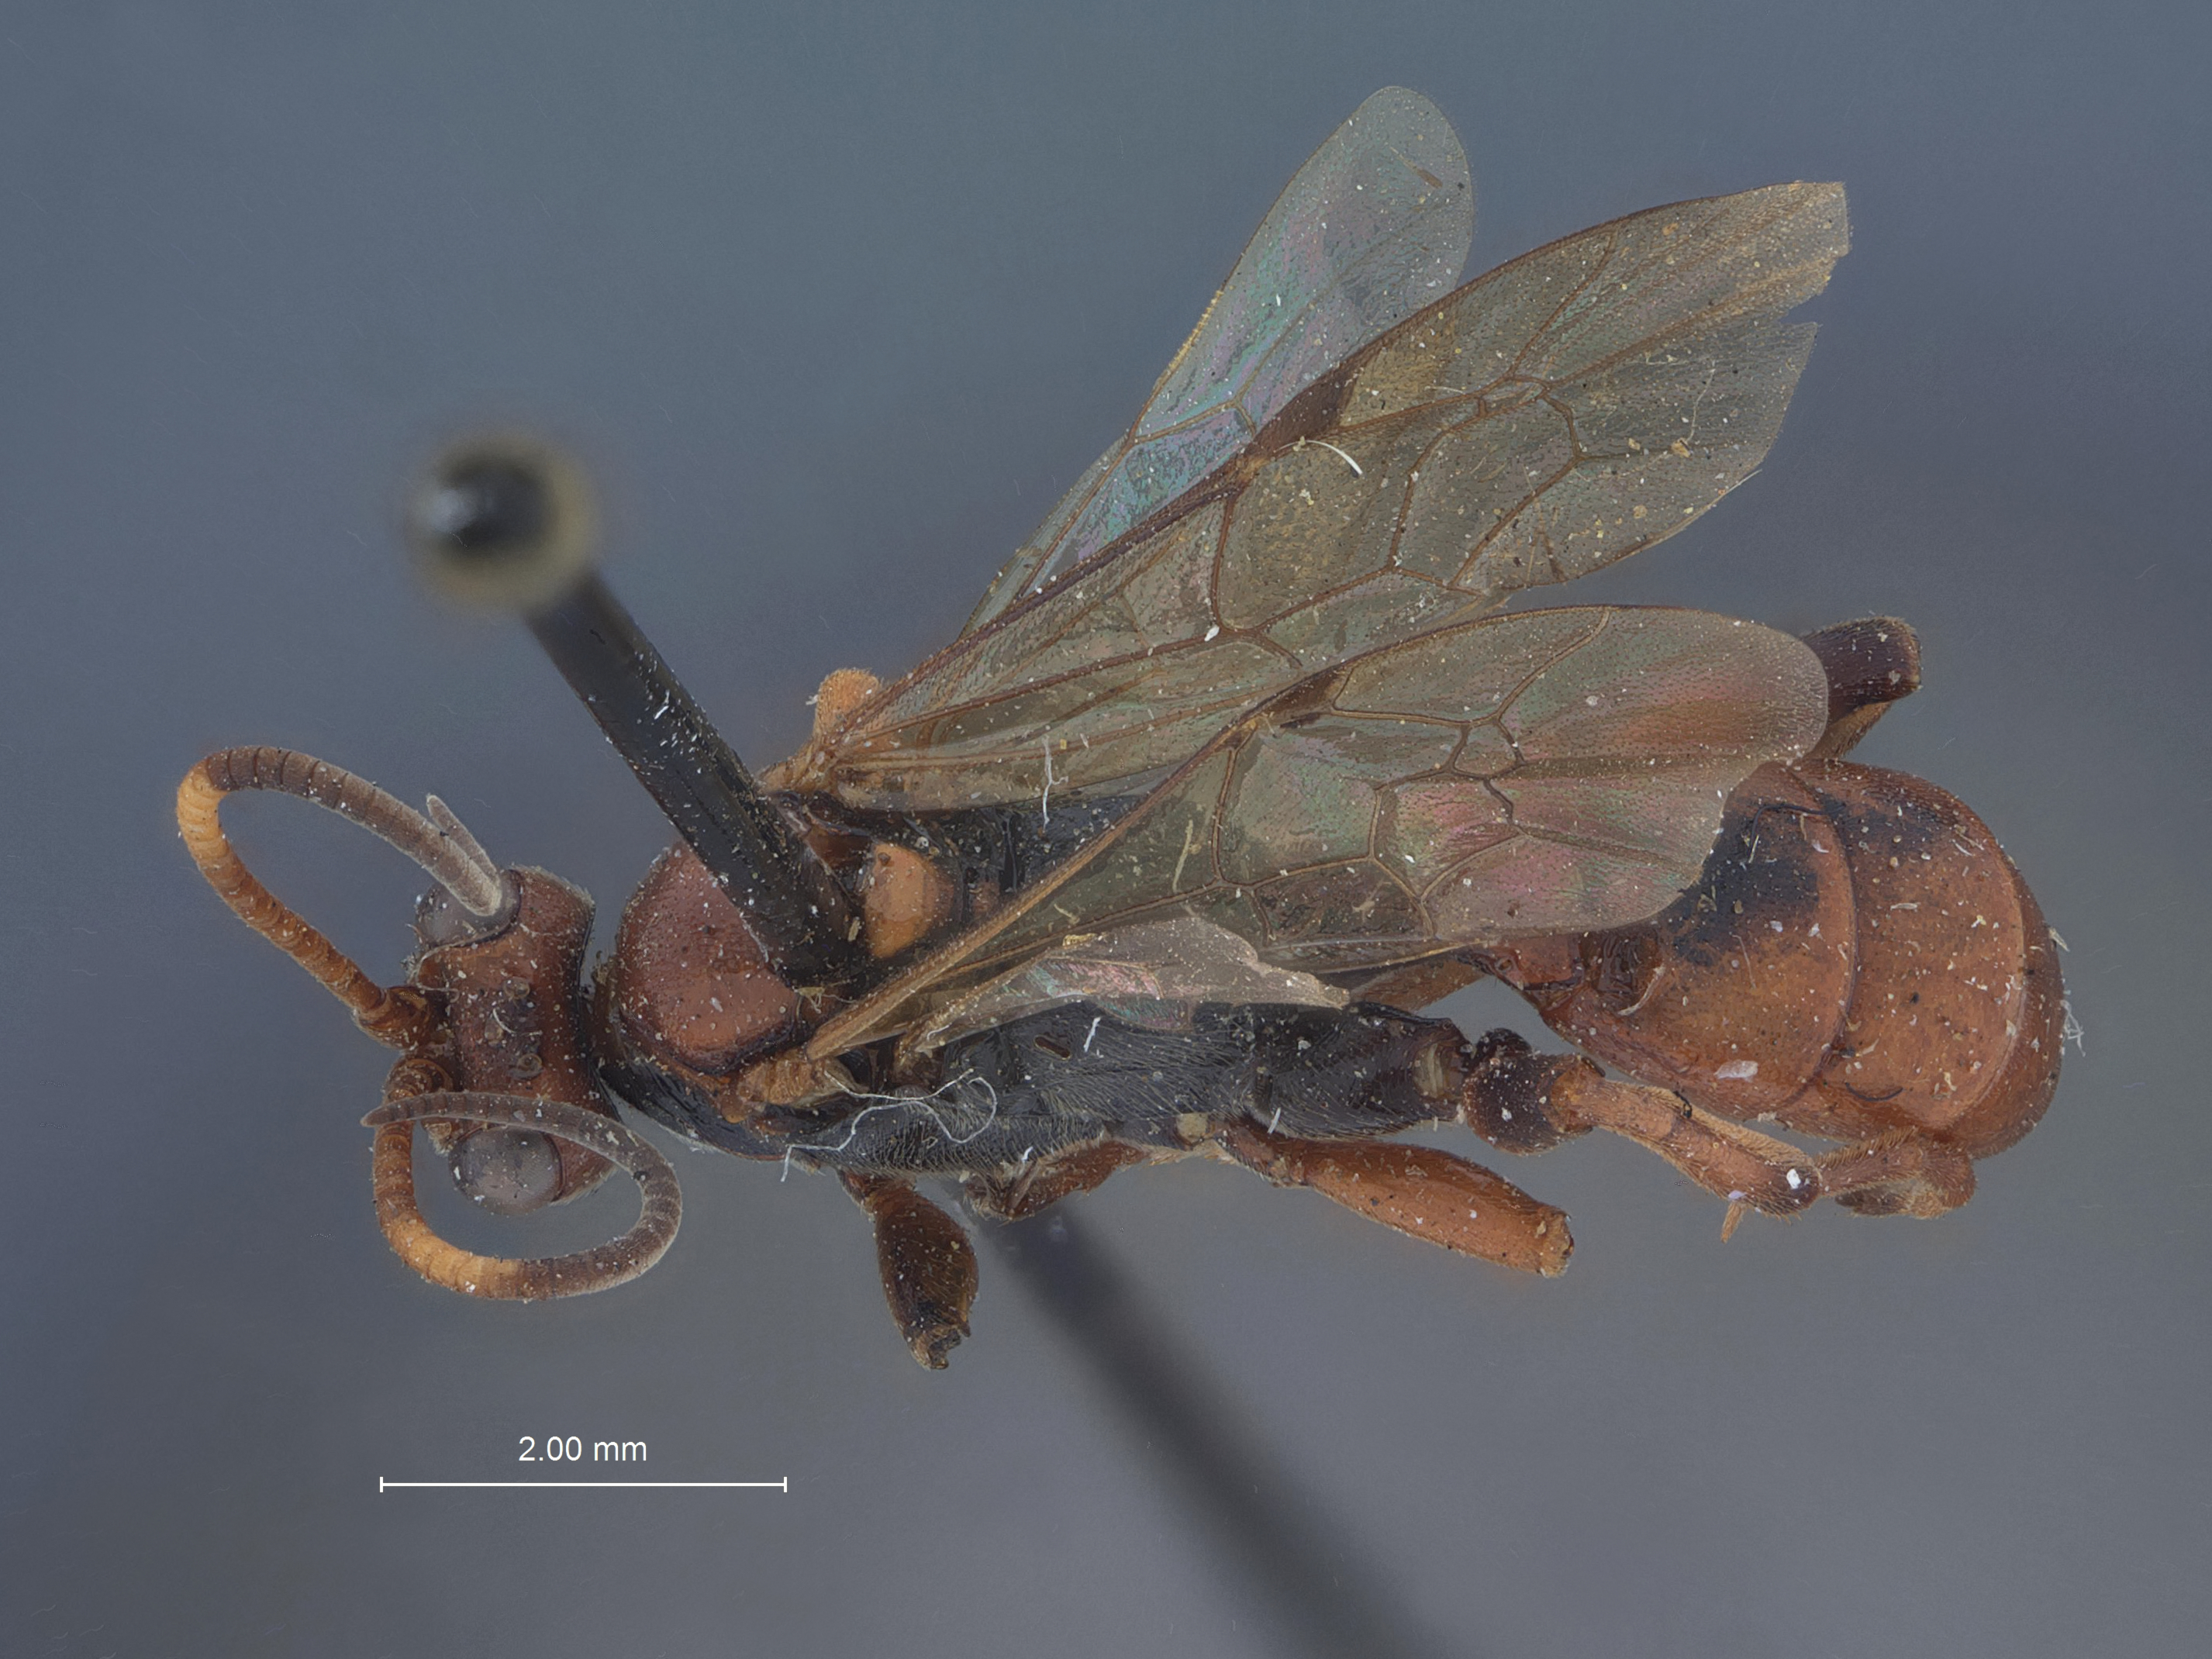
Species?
Amblyteles brittoni
